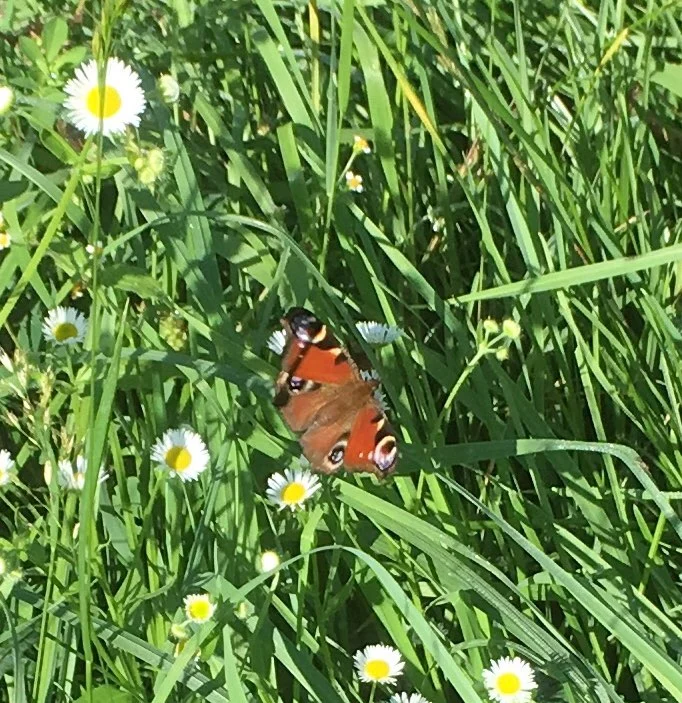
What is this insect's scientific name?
Aglais io
